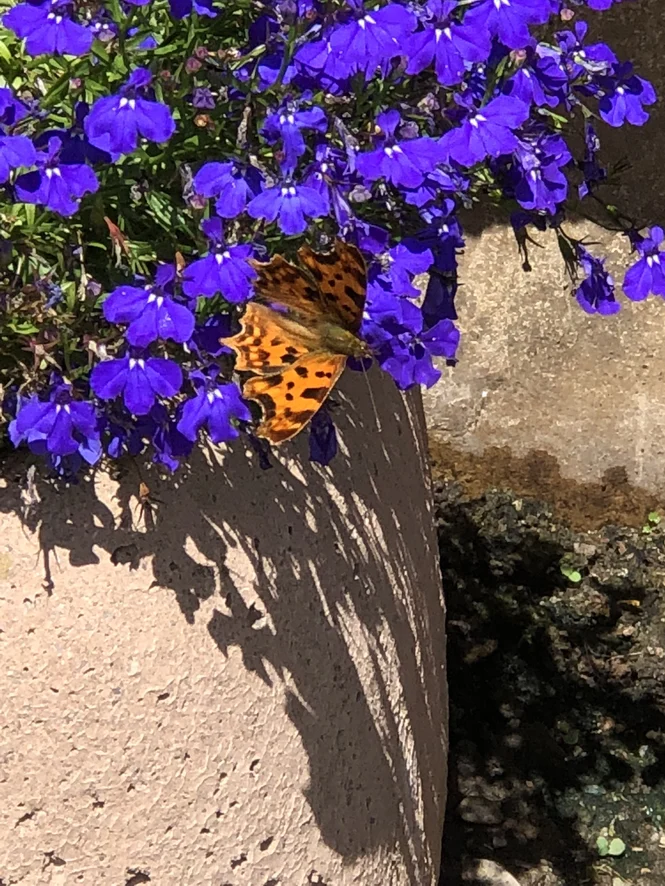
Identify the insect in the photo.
Polygonia c-album
